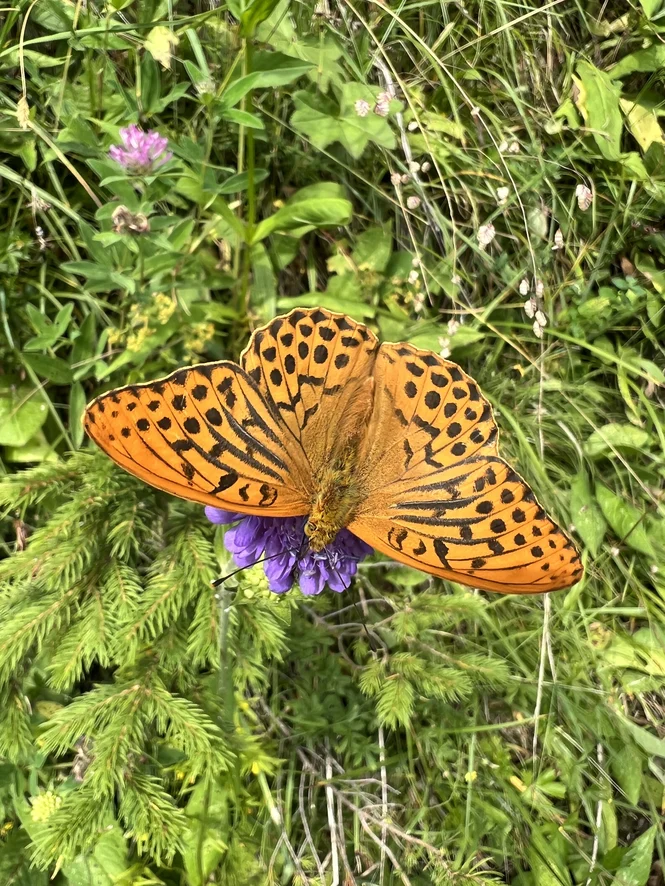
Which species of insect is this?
Argynnis paphia
